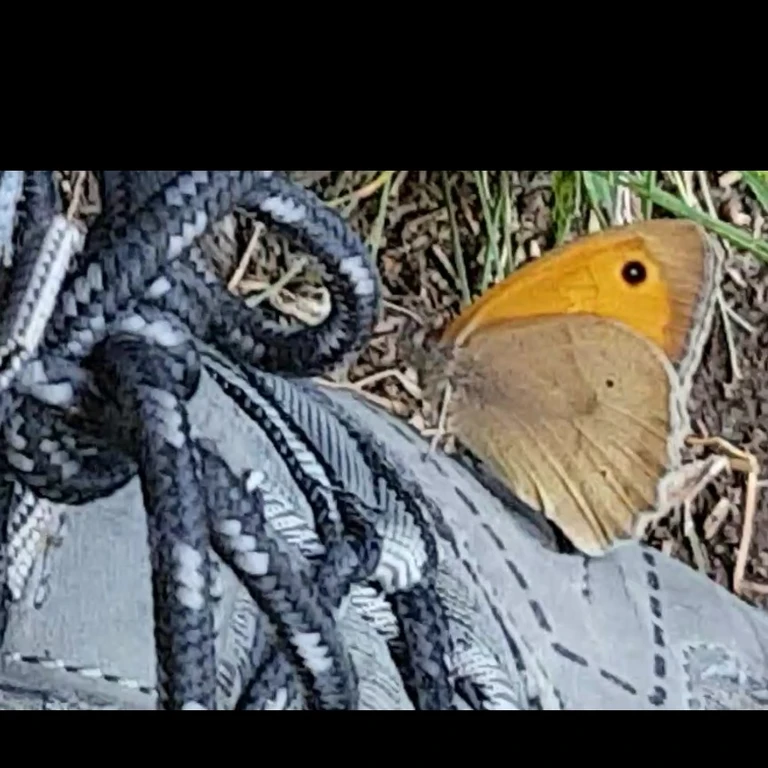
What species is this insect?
Maniola jurtina
